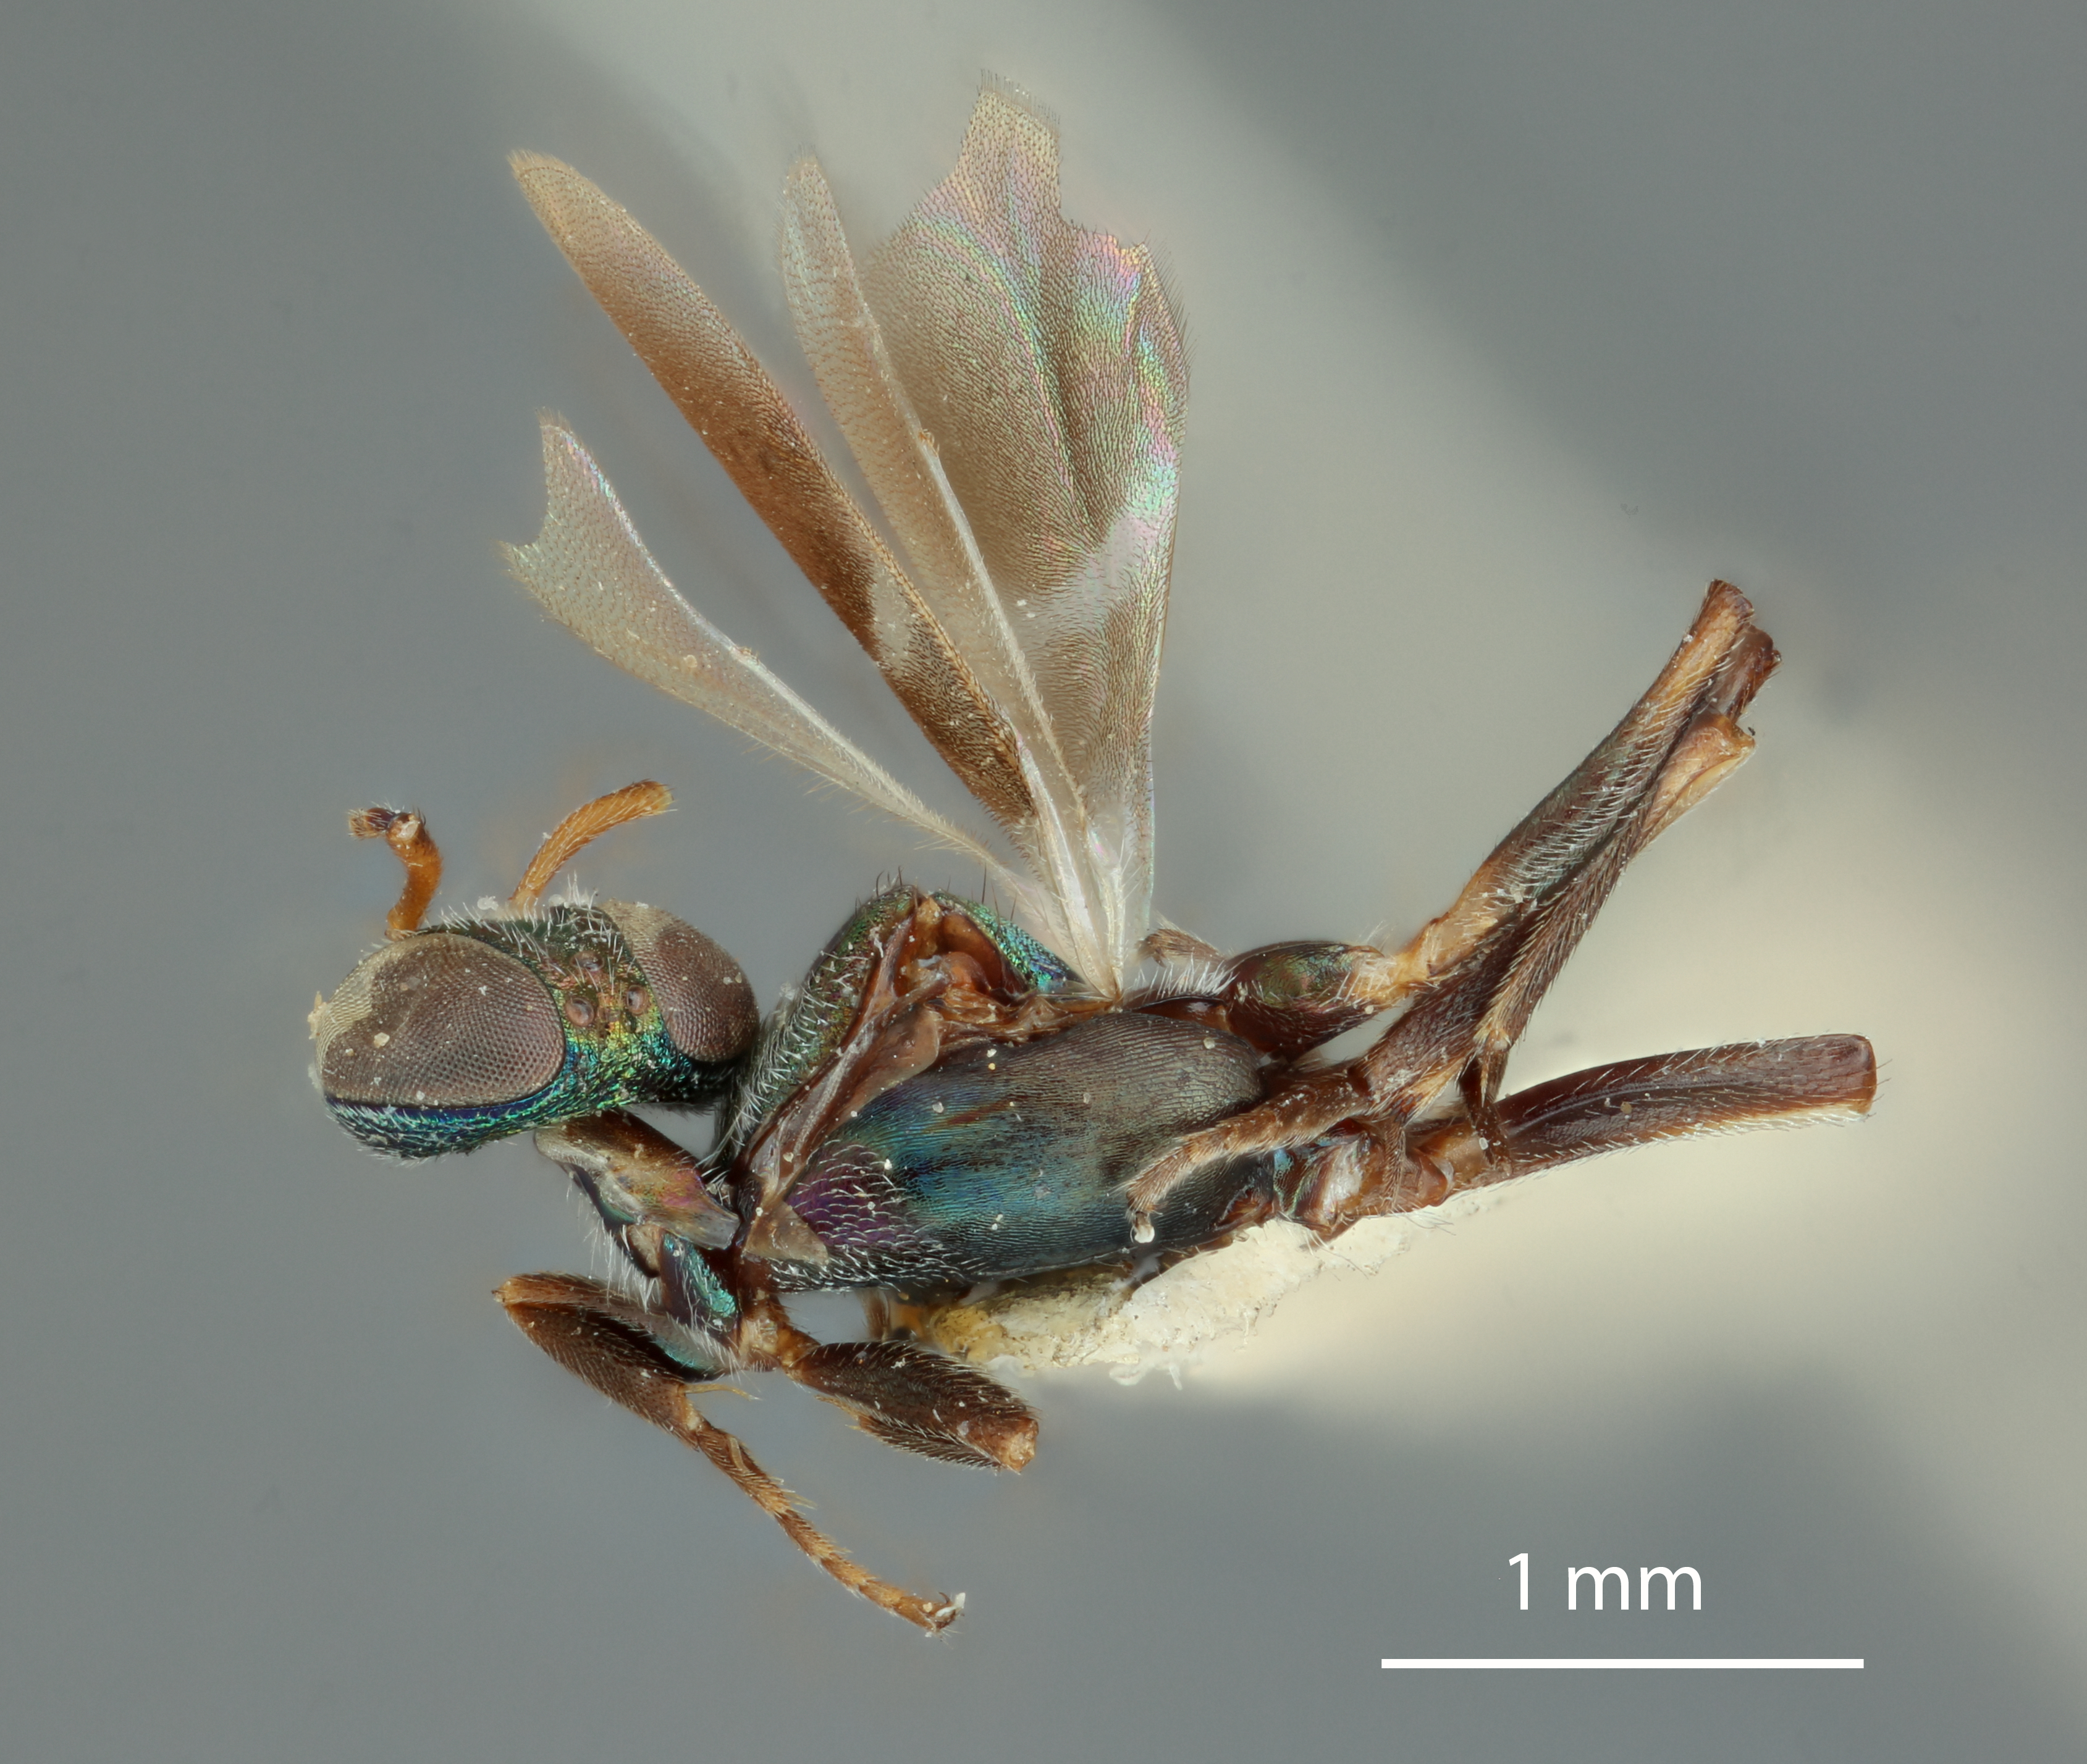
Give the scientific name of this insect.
Anastatus stantoni
